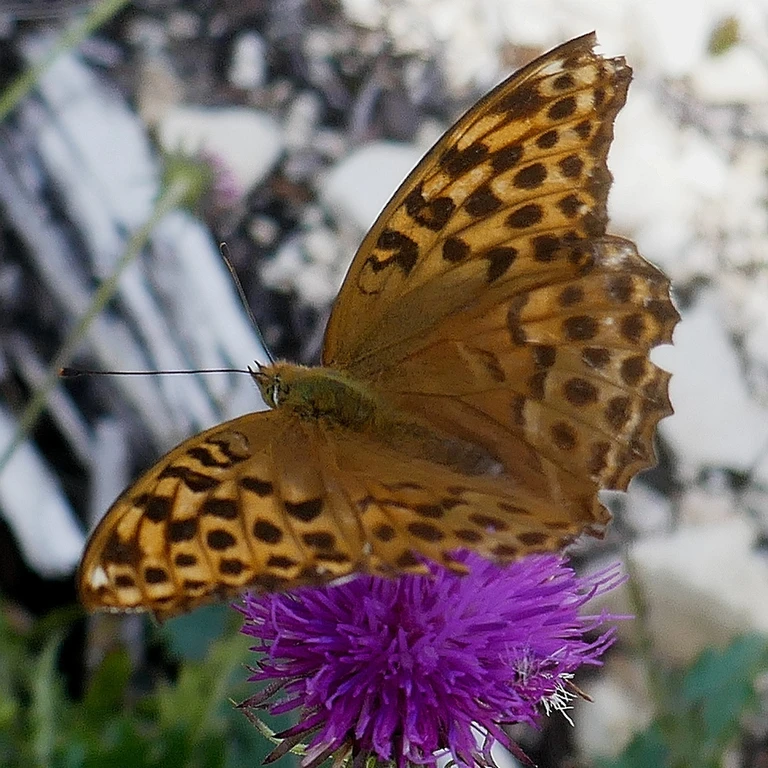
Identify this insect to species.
Argynnis paphia
